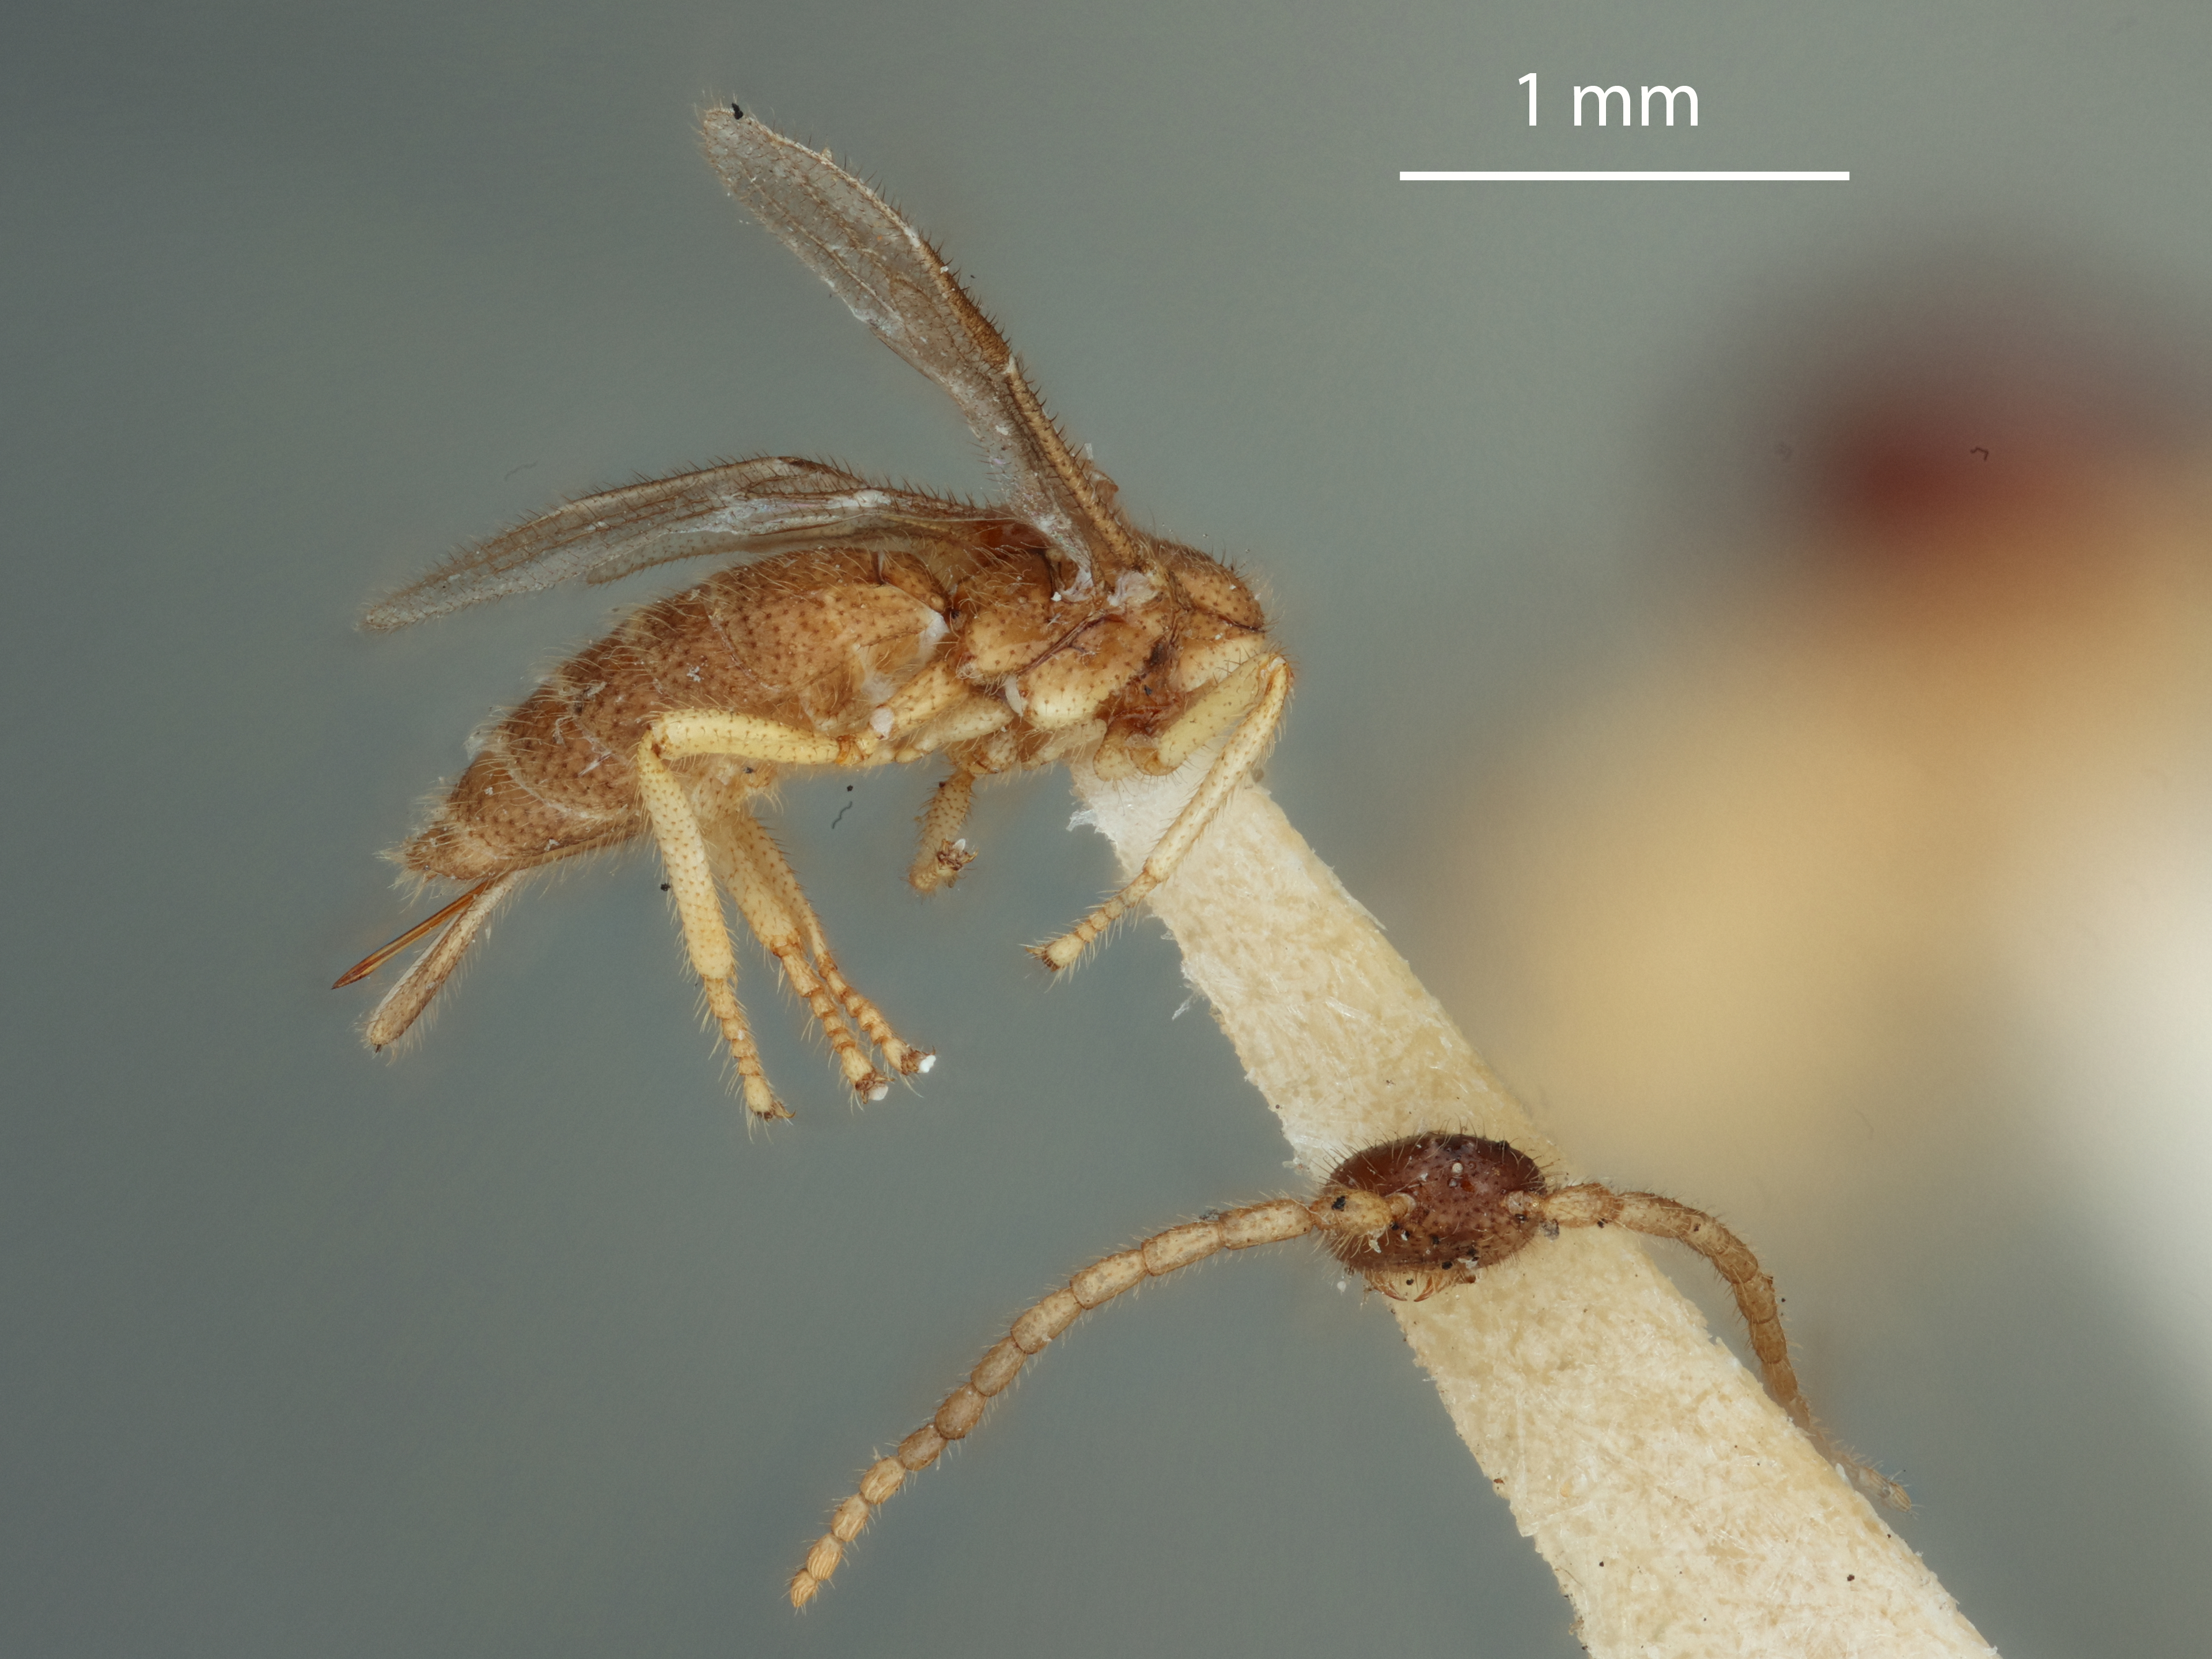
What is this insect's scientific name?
Ypsistocerus vestigialis
